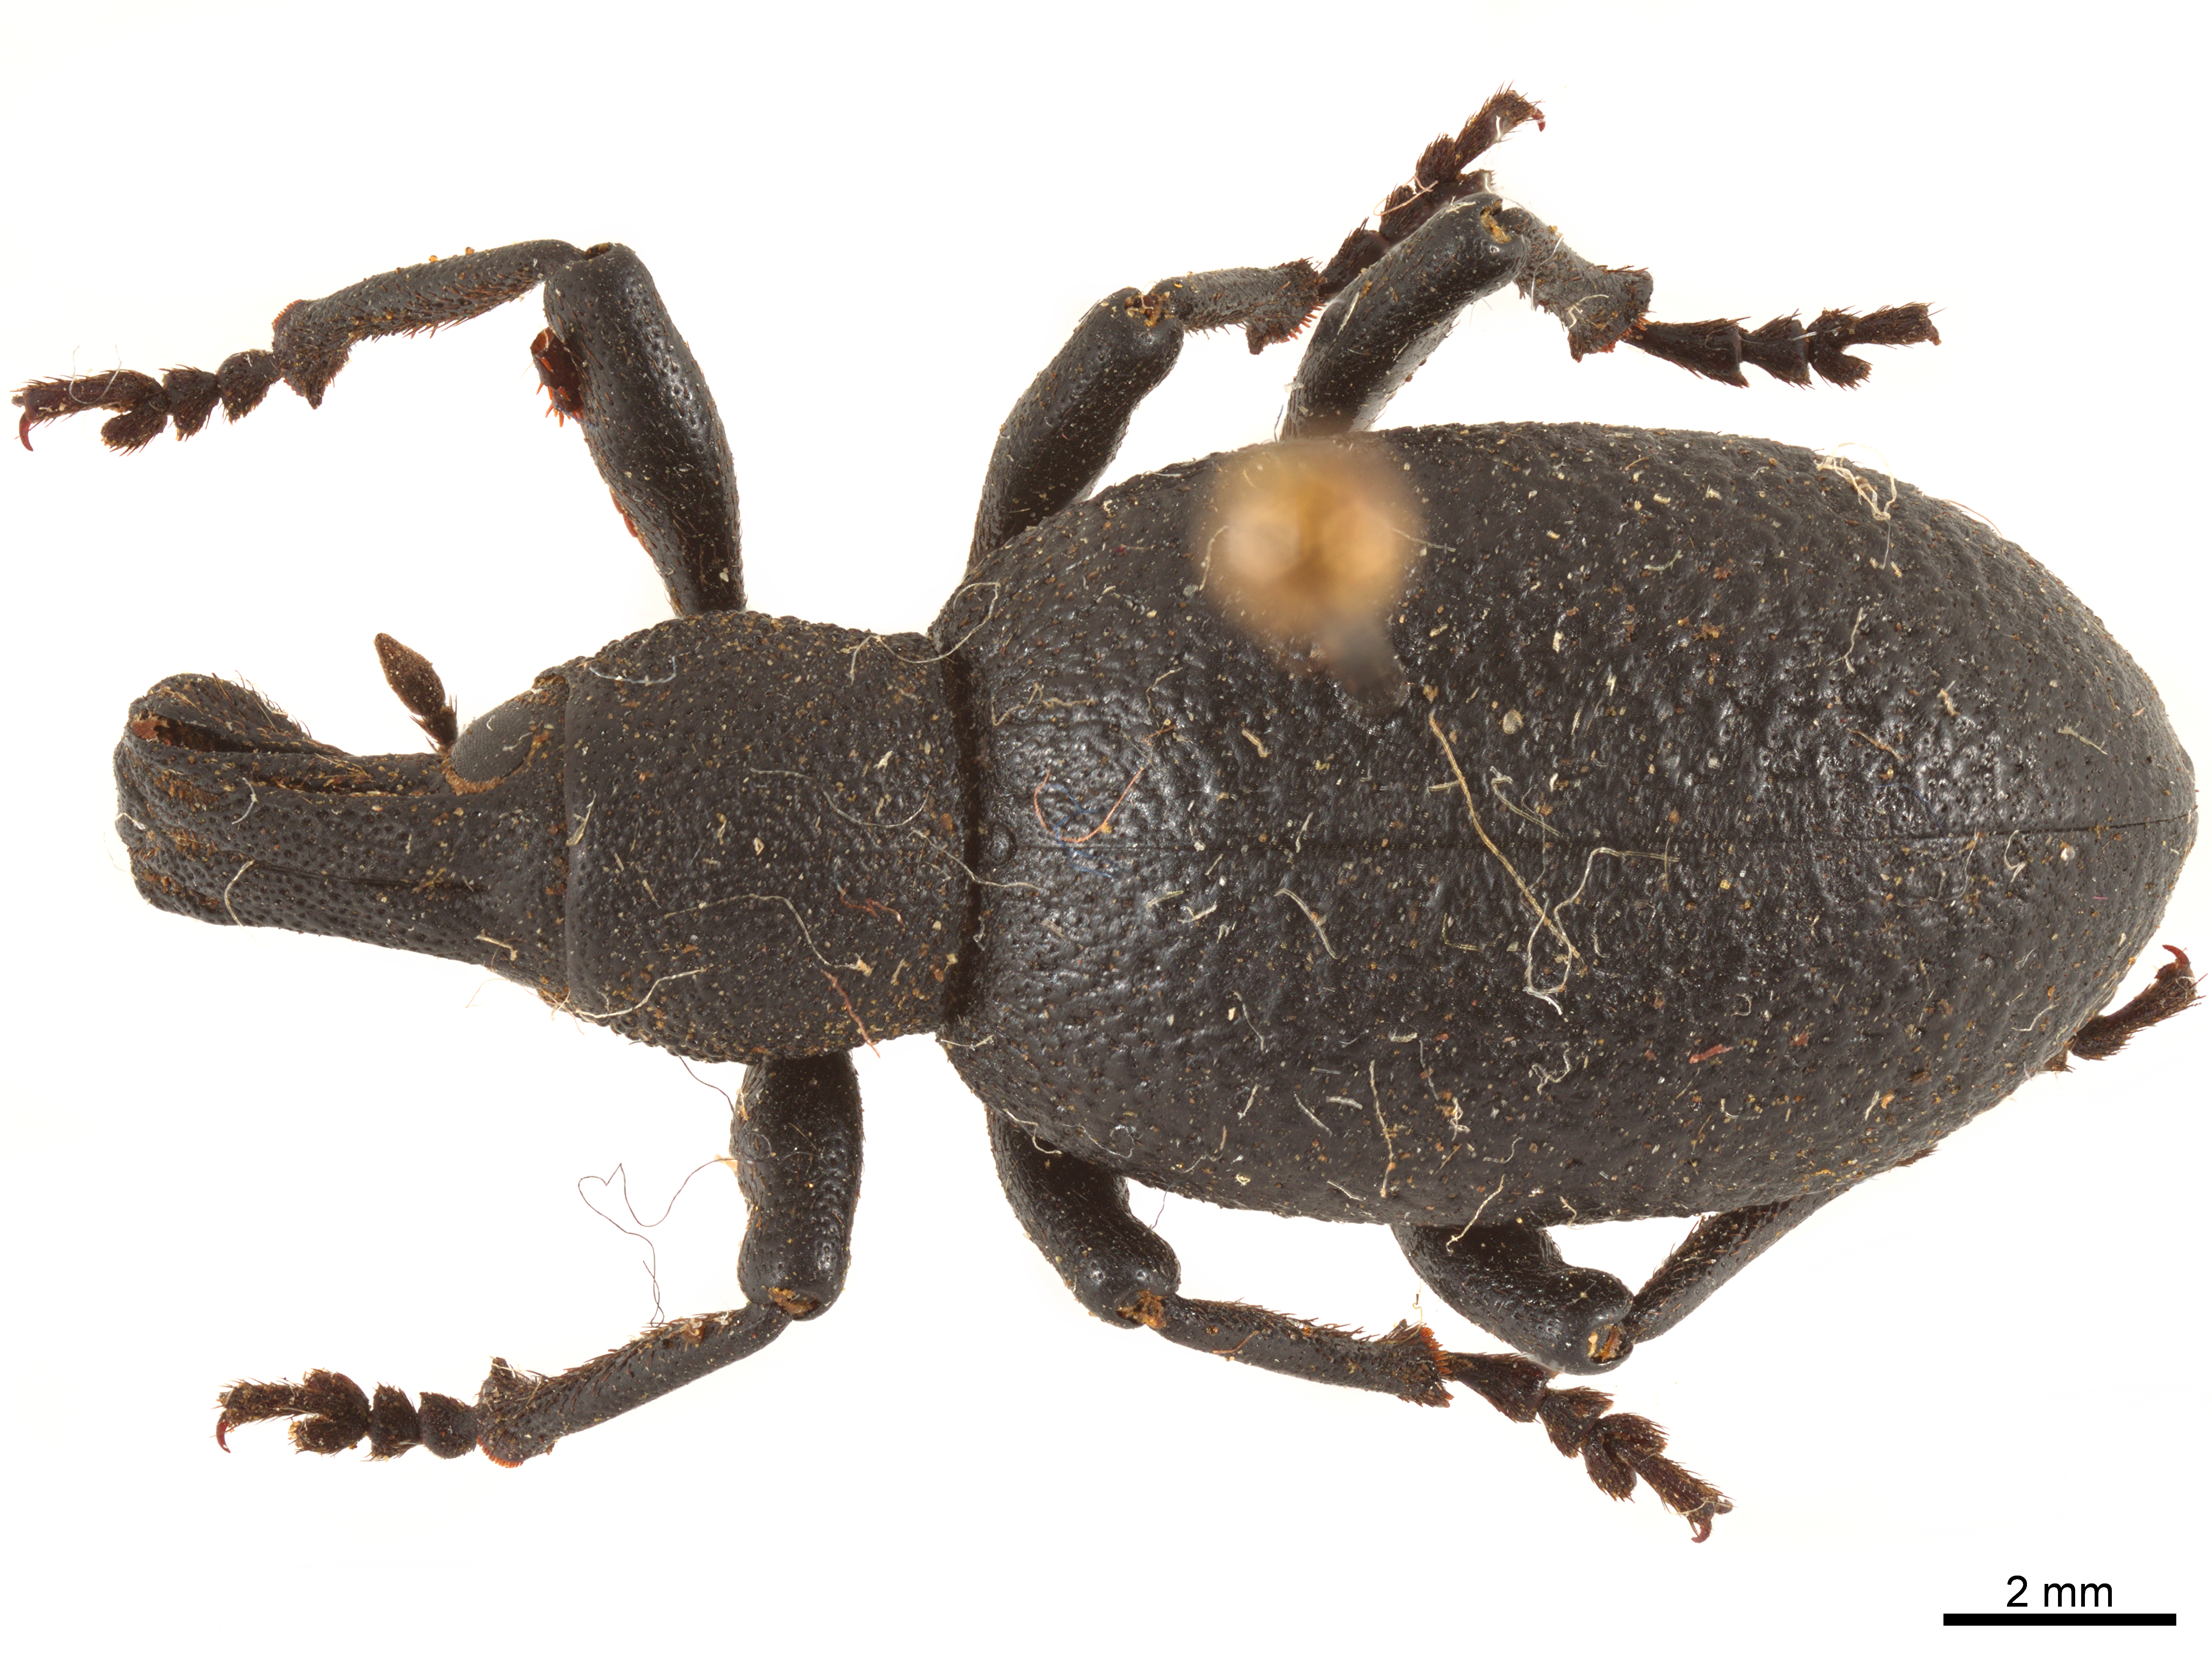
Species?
Triglyphulus ater
